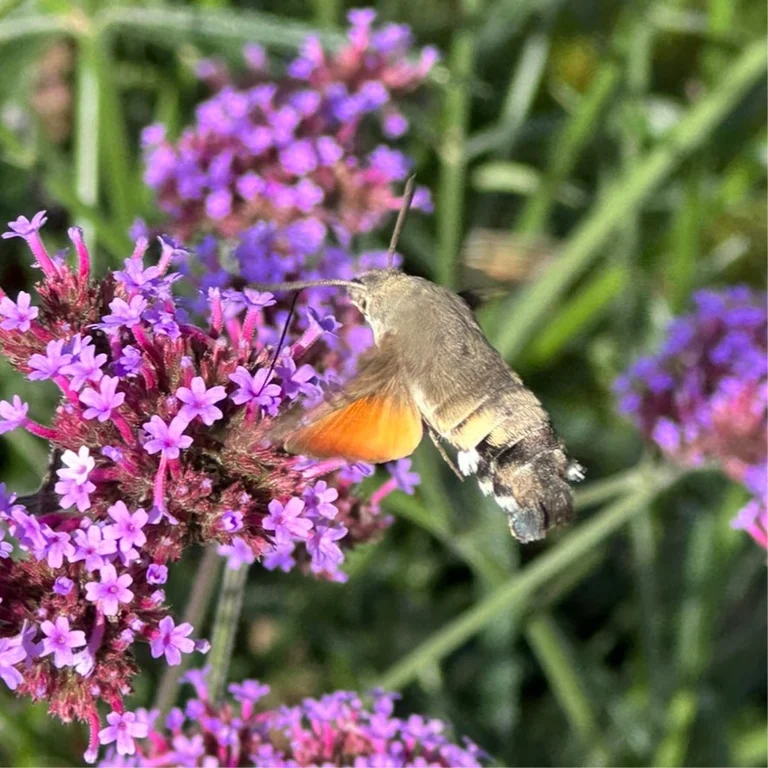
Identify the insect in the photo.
Macroglossum stellatarum
